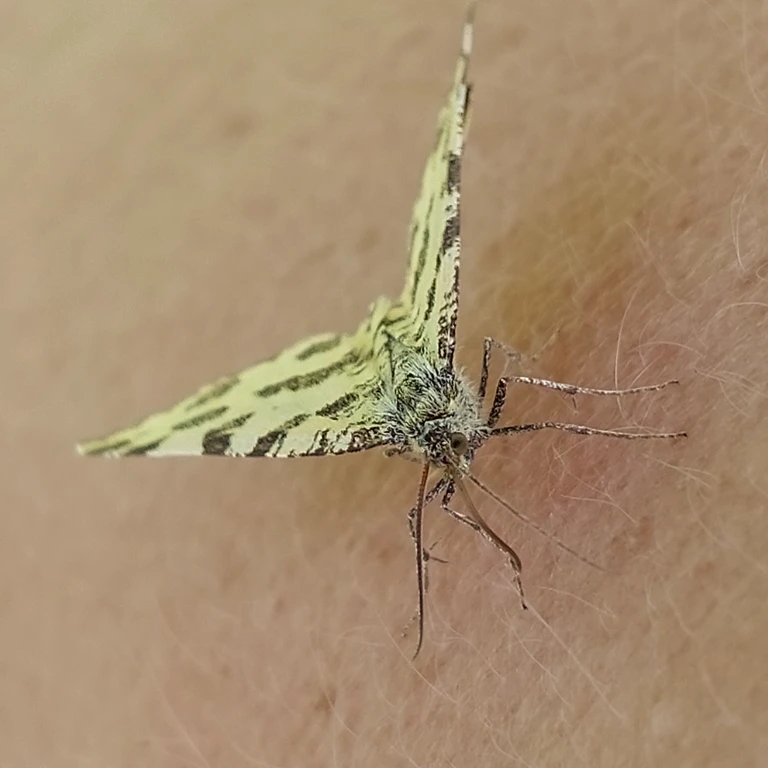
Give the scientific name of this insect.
Pseudopanthera macularia
